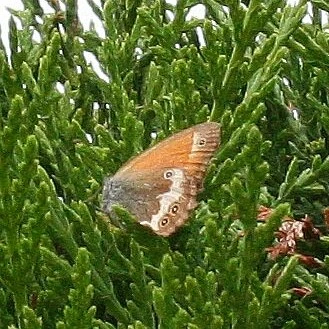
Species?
Coenonympha arcania
